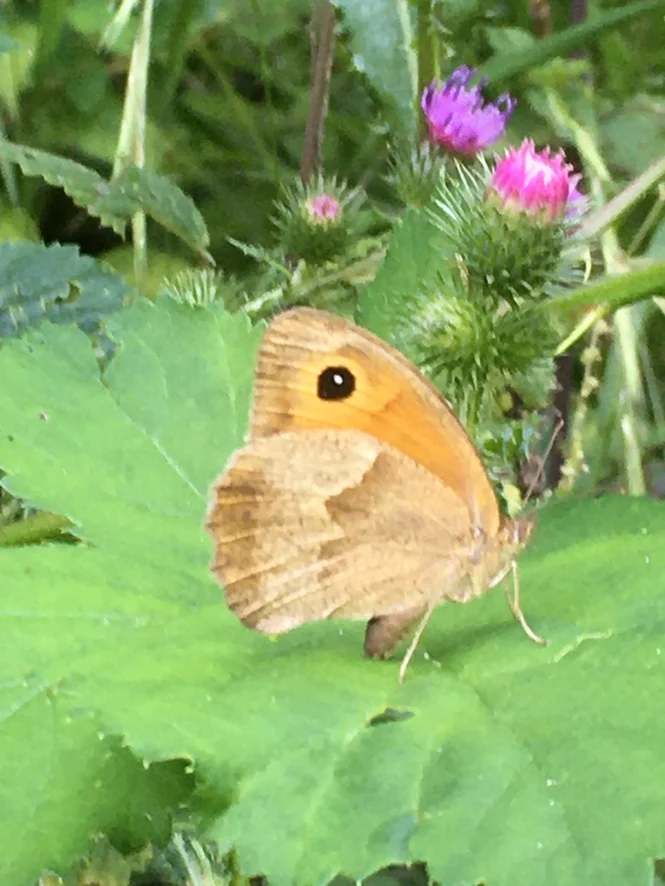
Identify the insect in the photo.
Maniola jurtina
